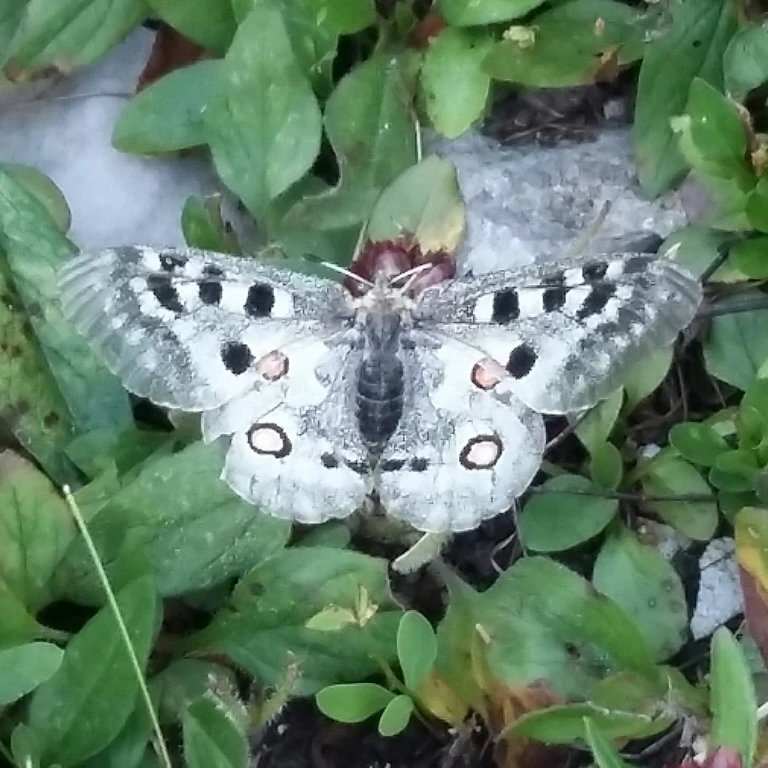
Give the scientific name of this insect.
Parnassius apollo
